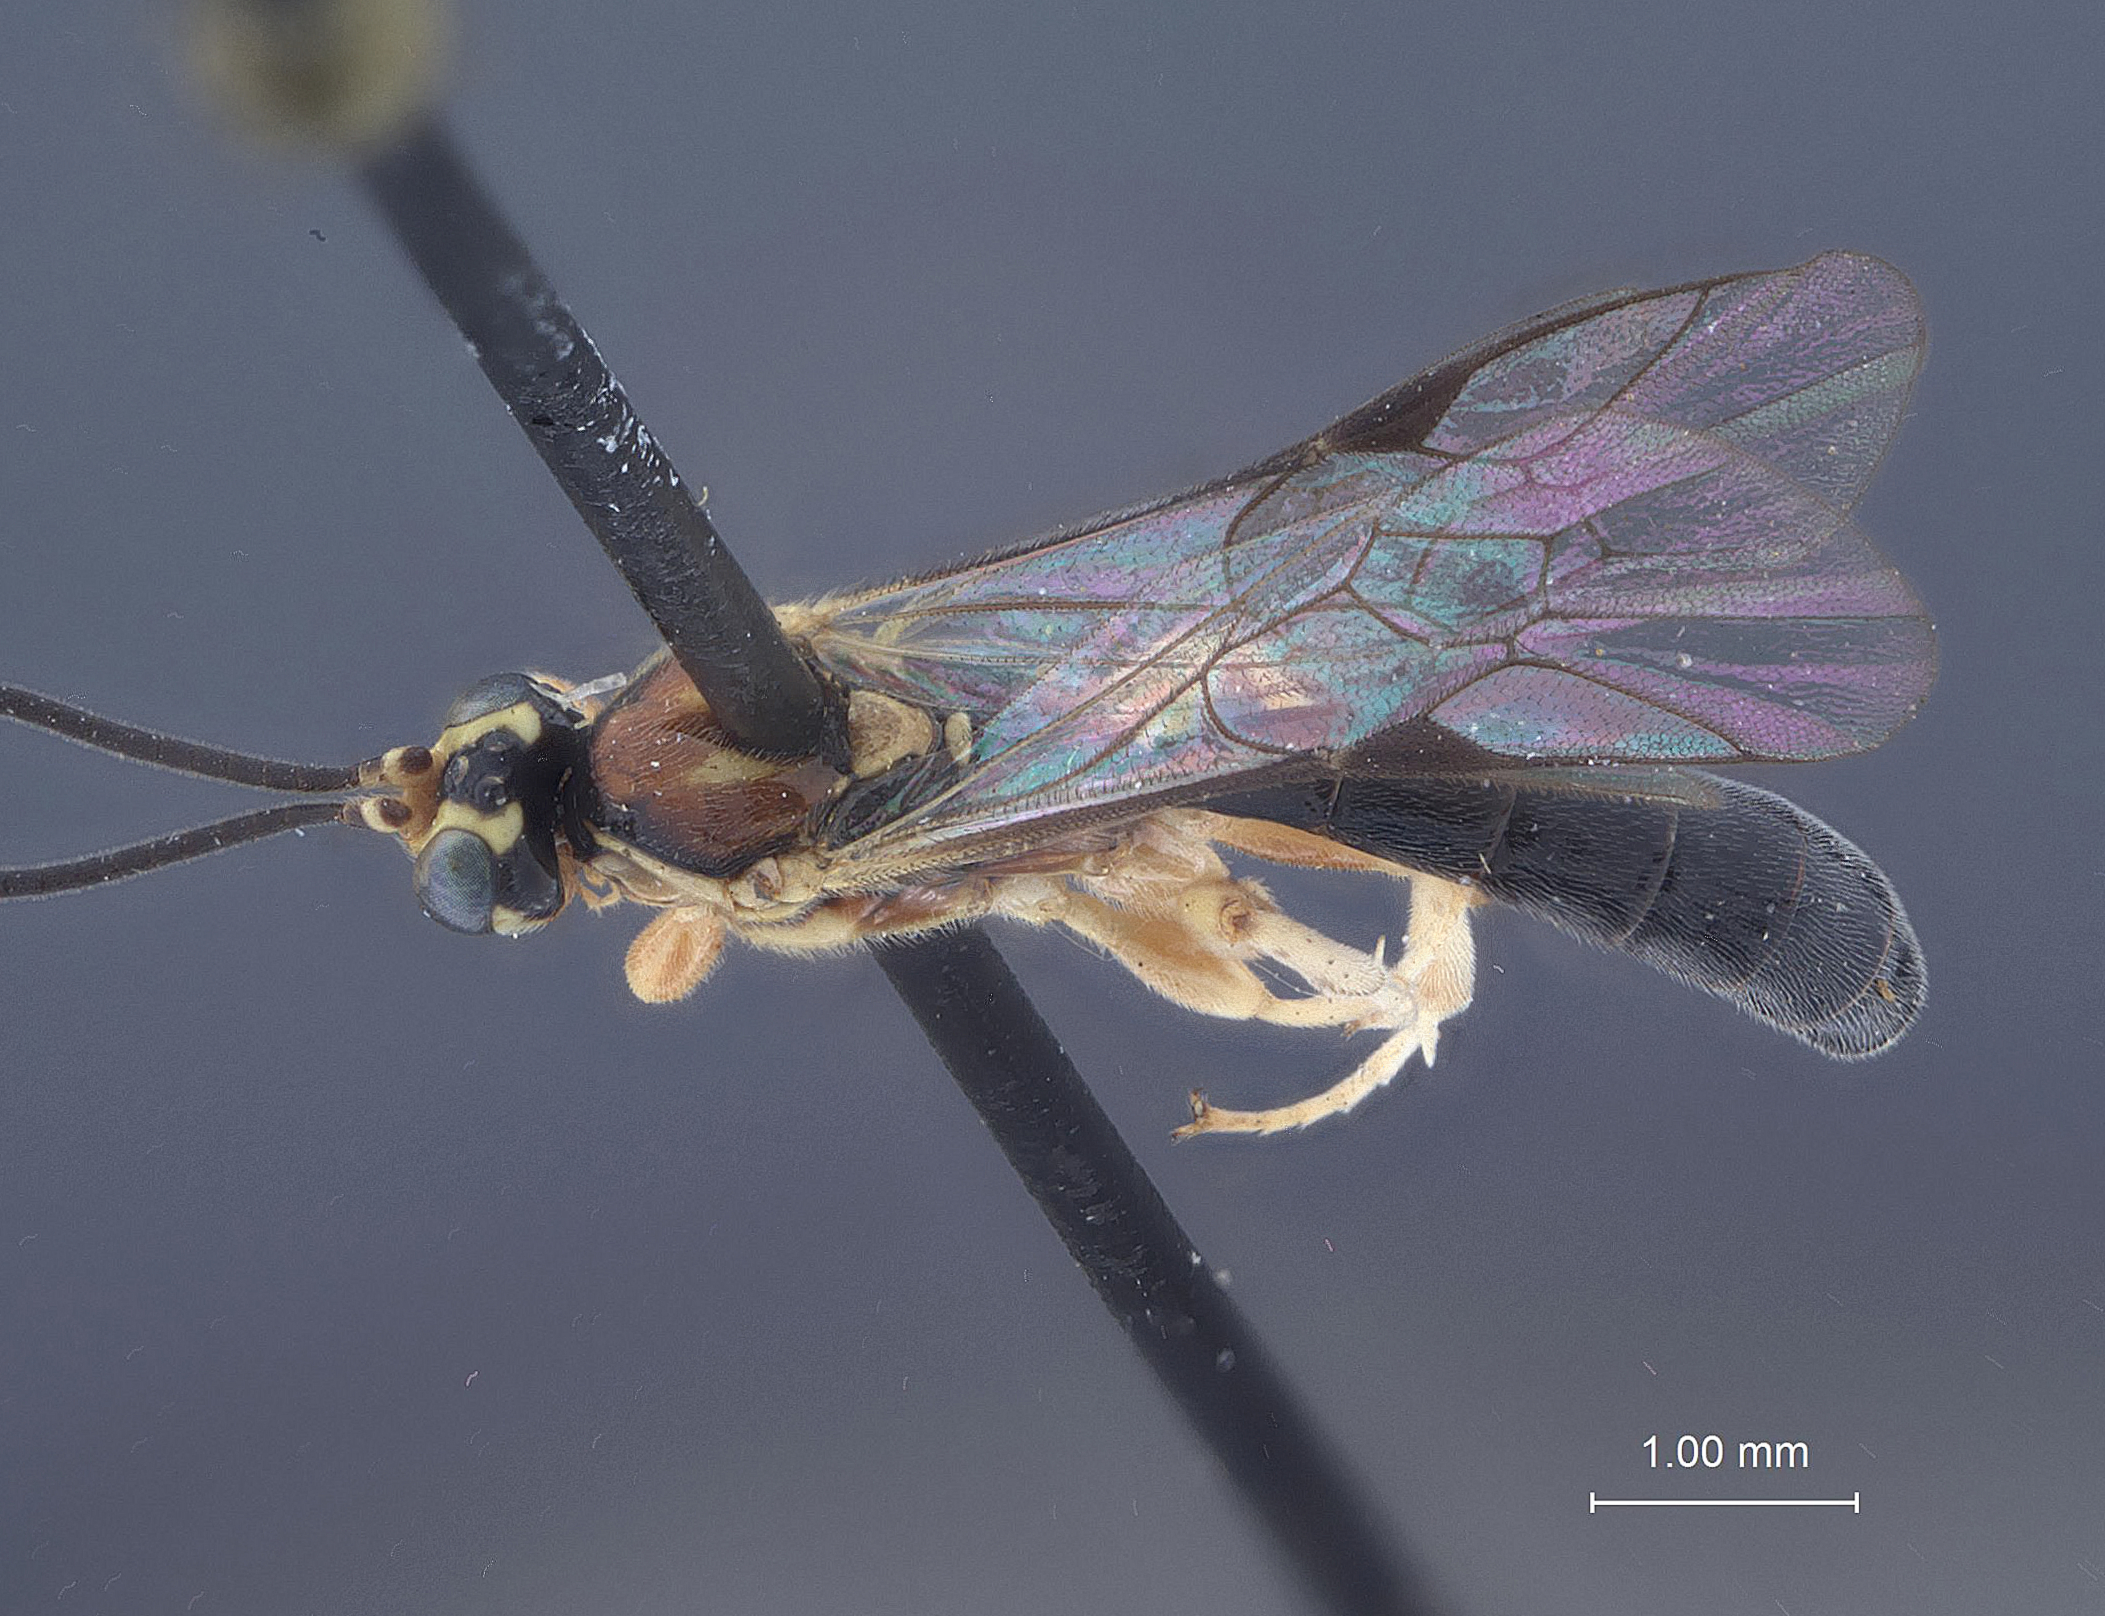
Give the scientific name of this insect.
Exochus enodis
